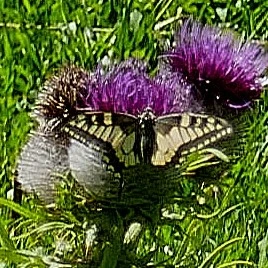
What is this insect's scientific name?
Papilio machaon
